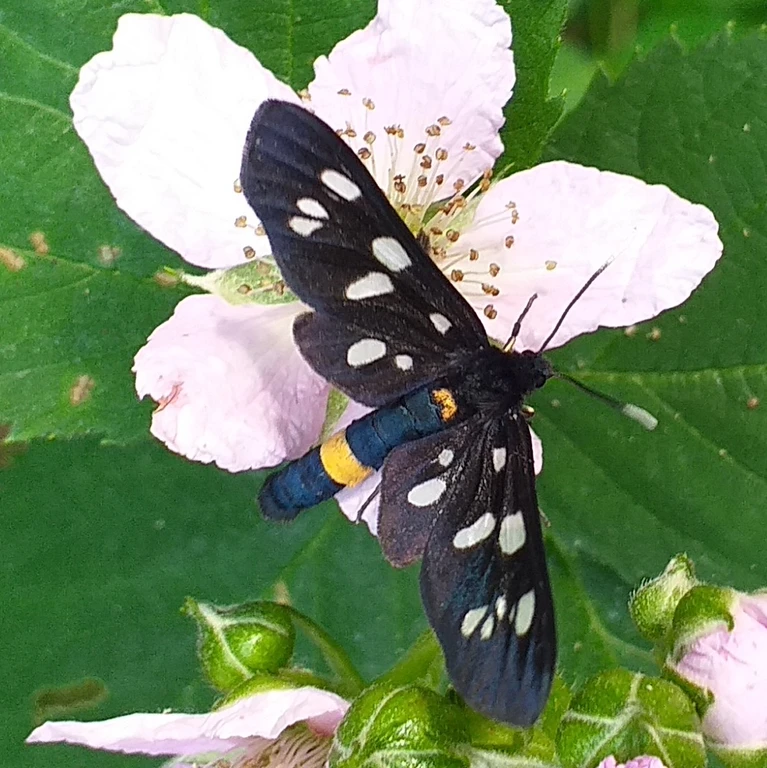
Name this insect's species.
Amata phegea
